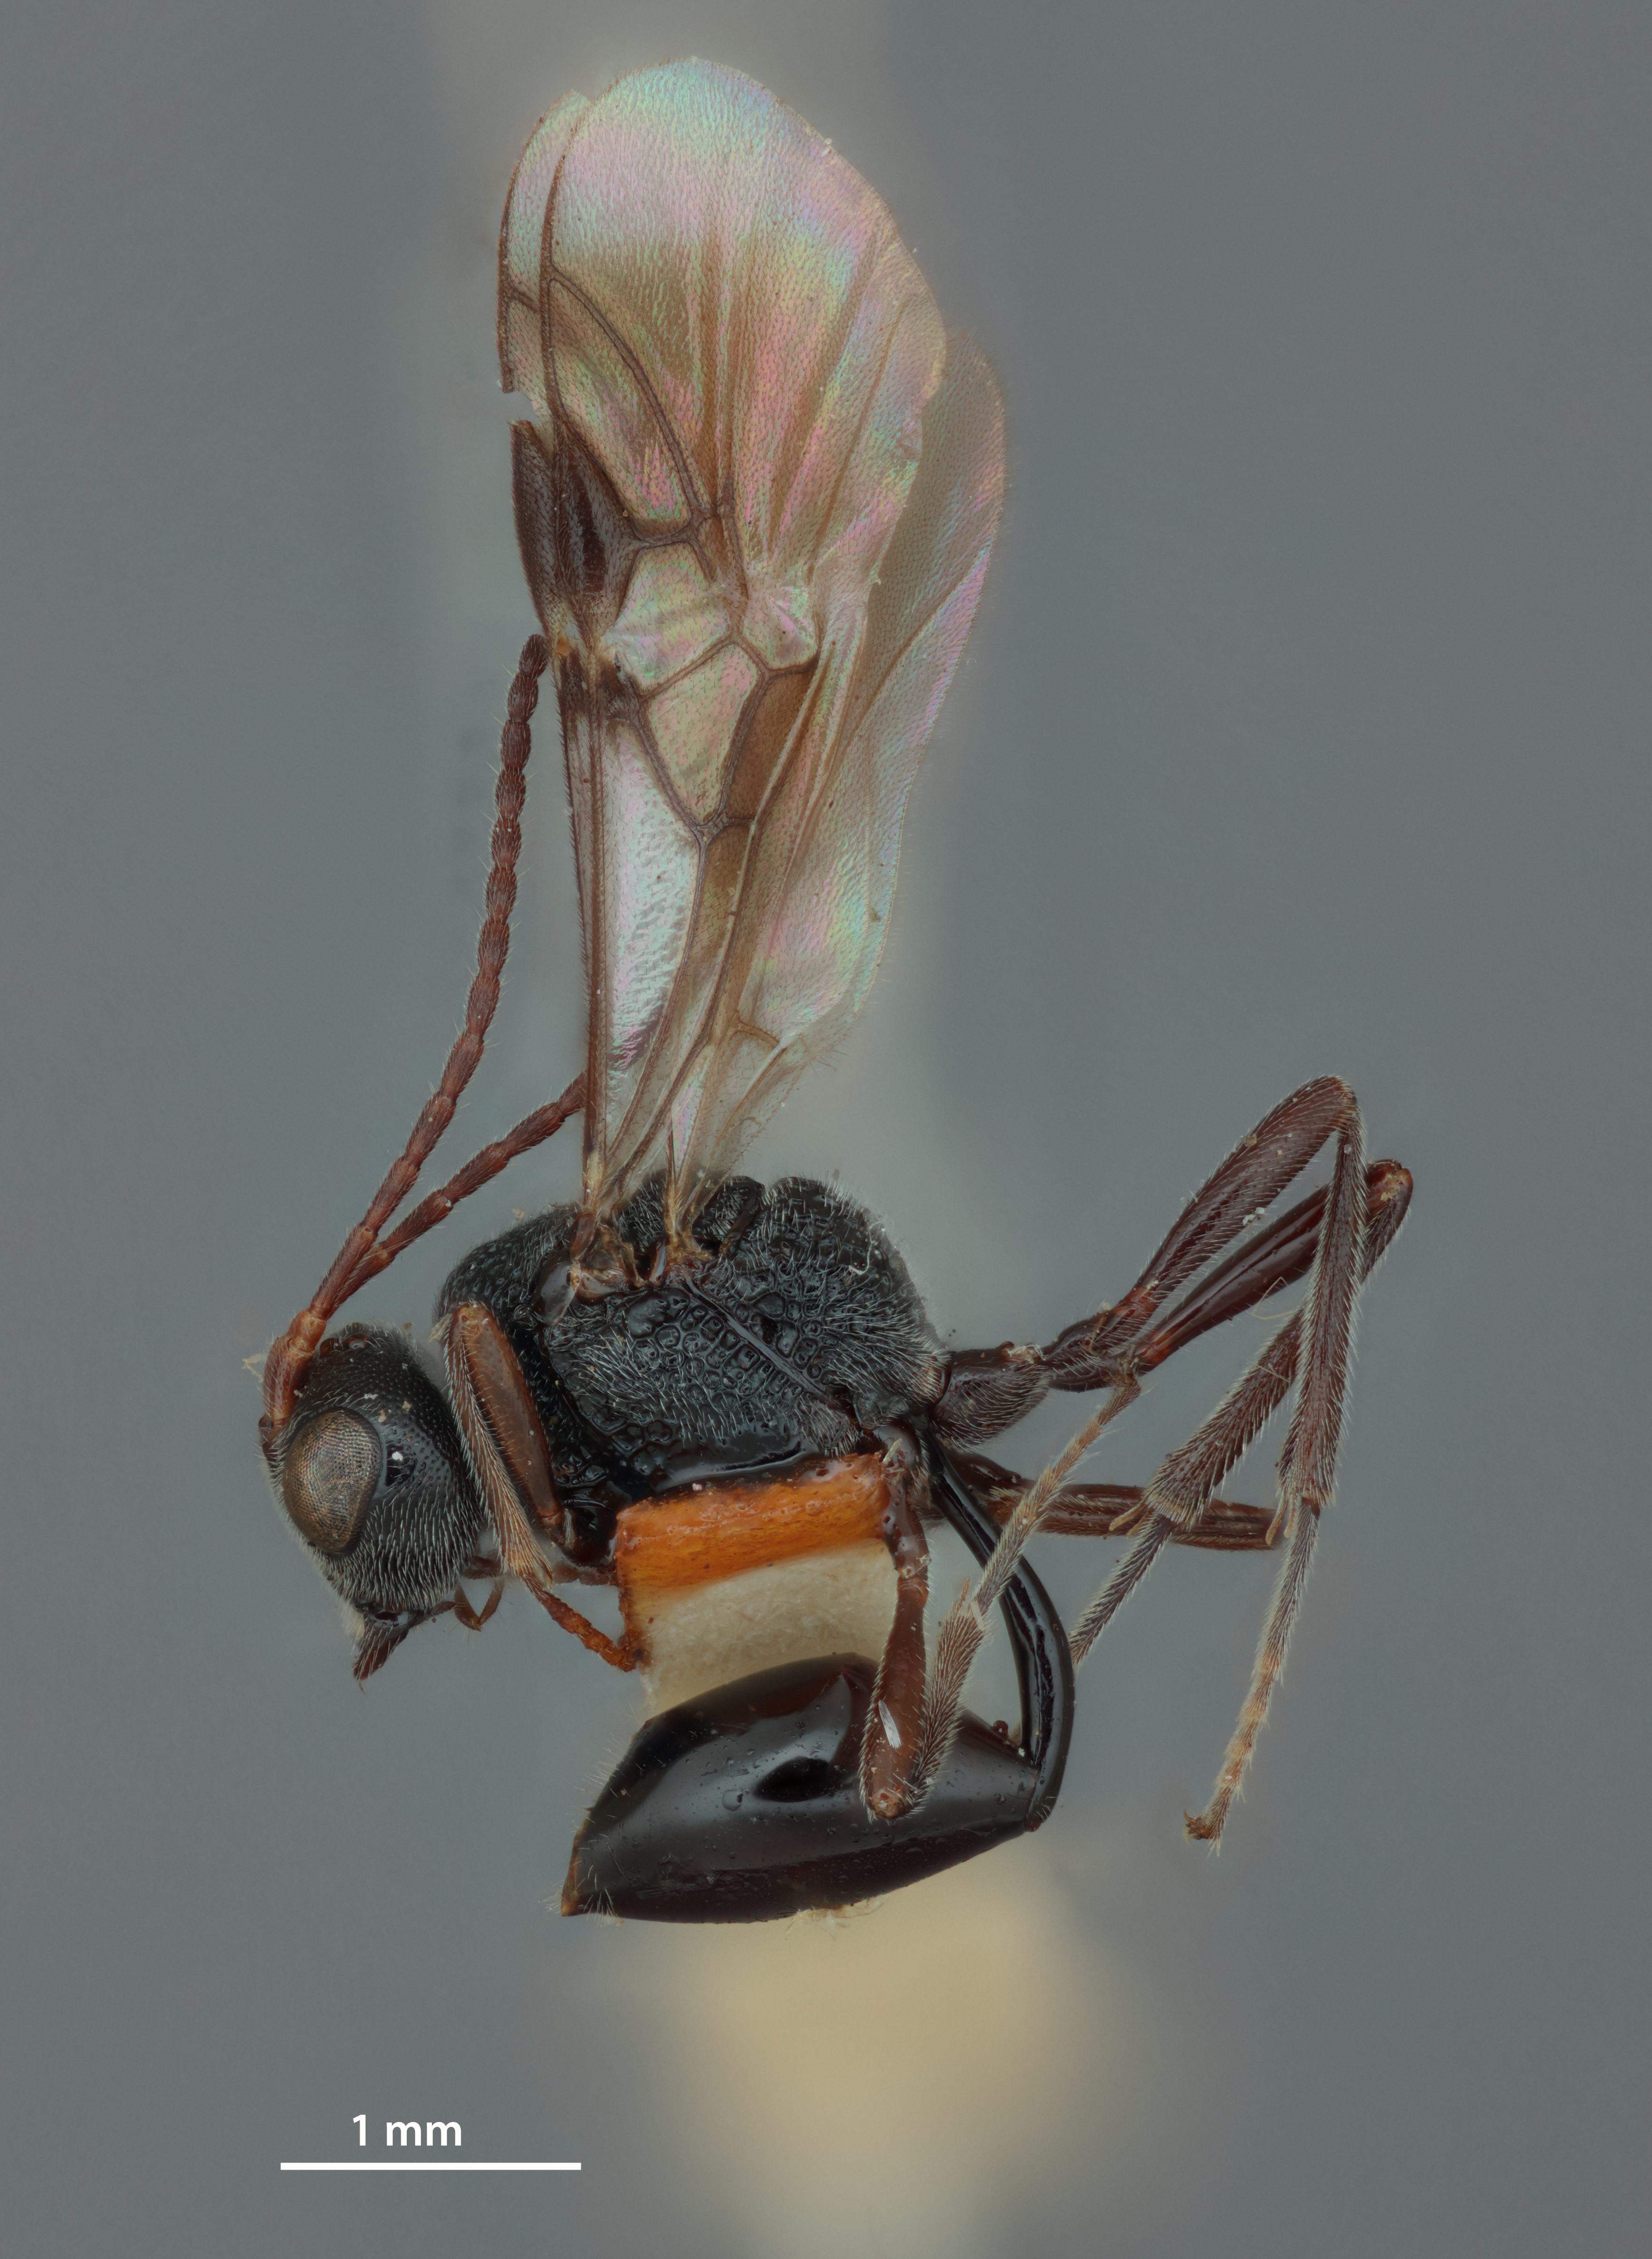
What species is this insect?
Helorimorpha fumipennis
